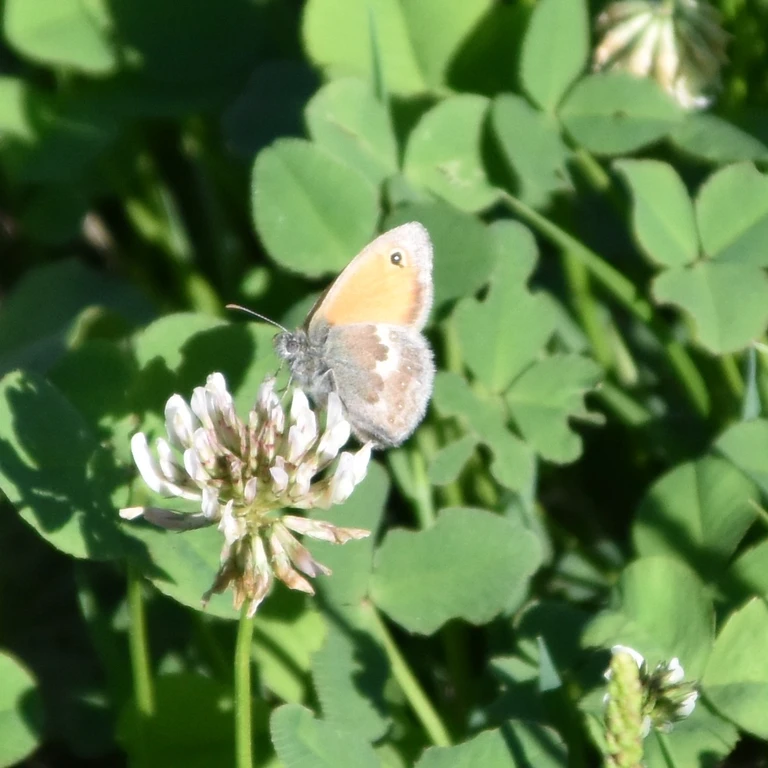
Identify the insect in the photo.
Coenonympha pamphilus
